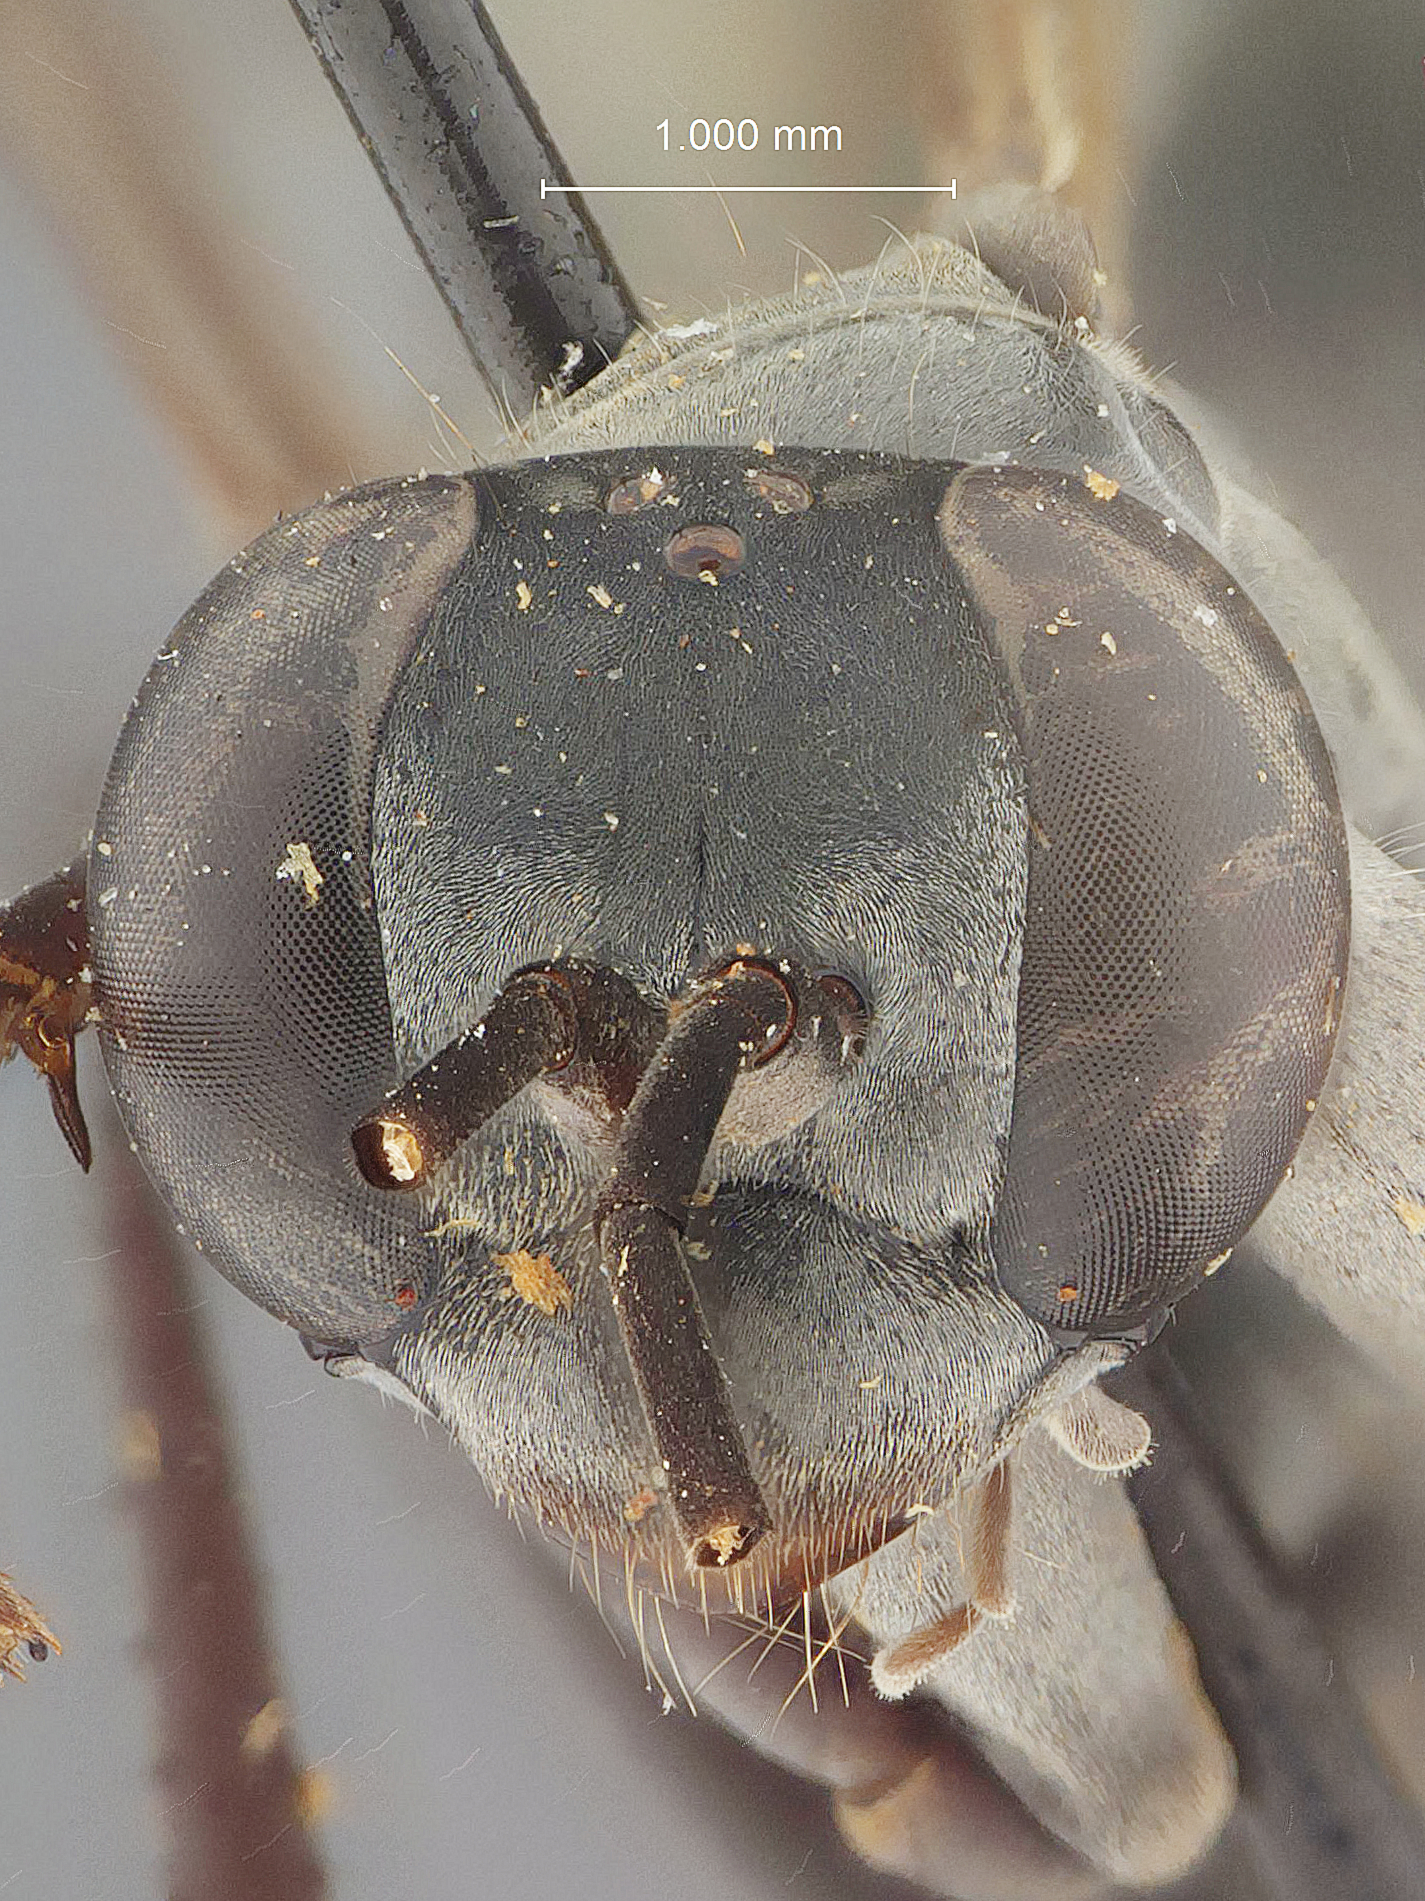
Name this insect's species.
Ageniella banoensis
